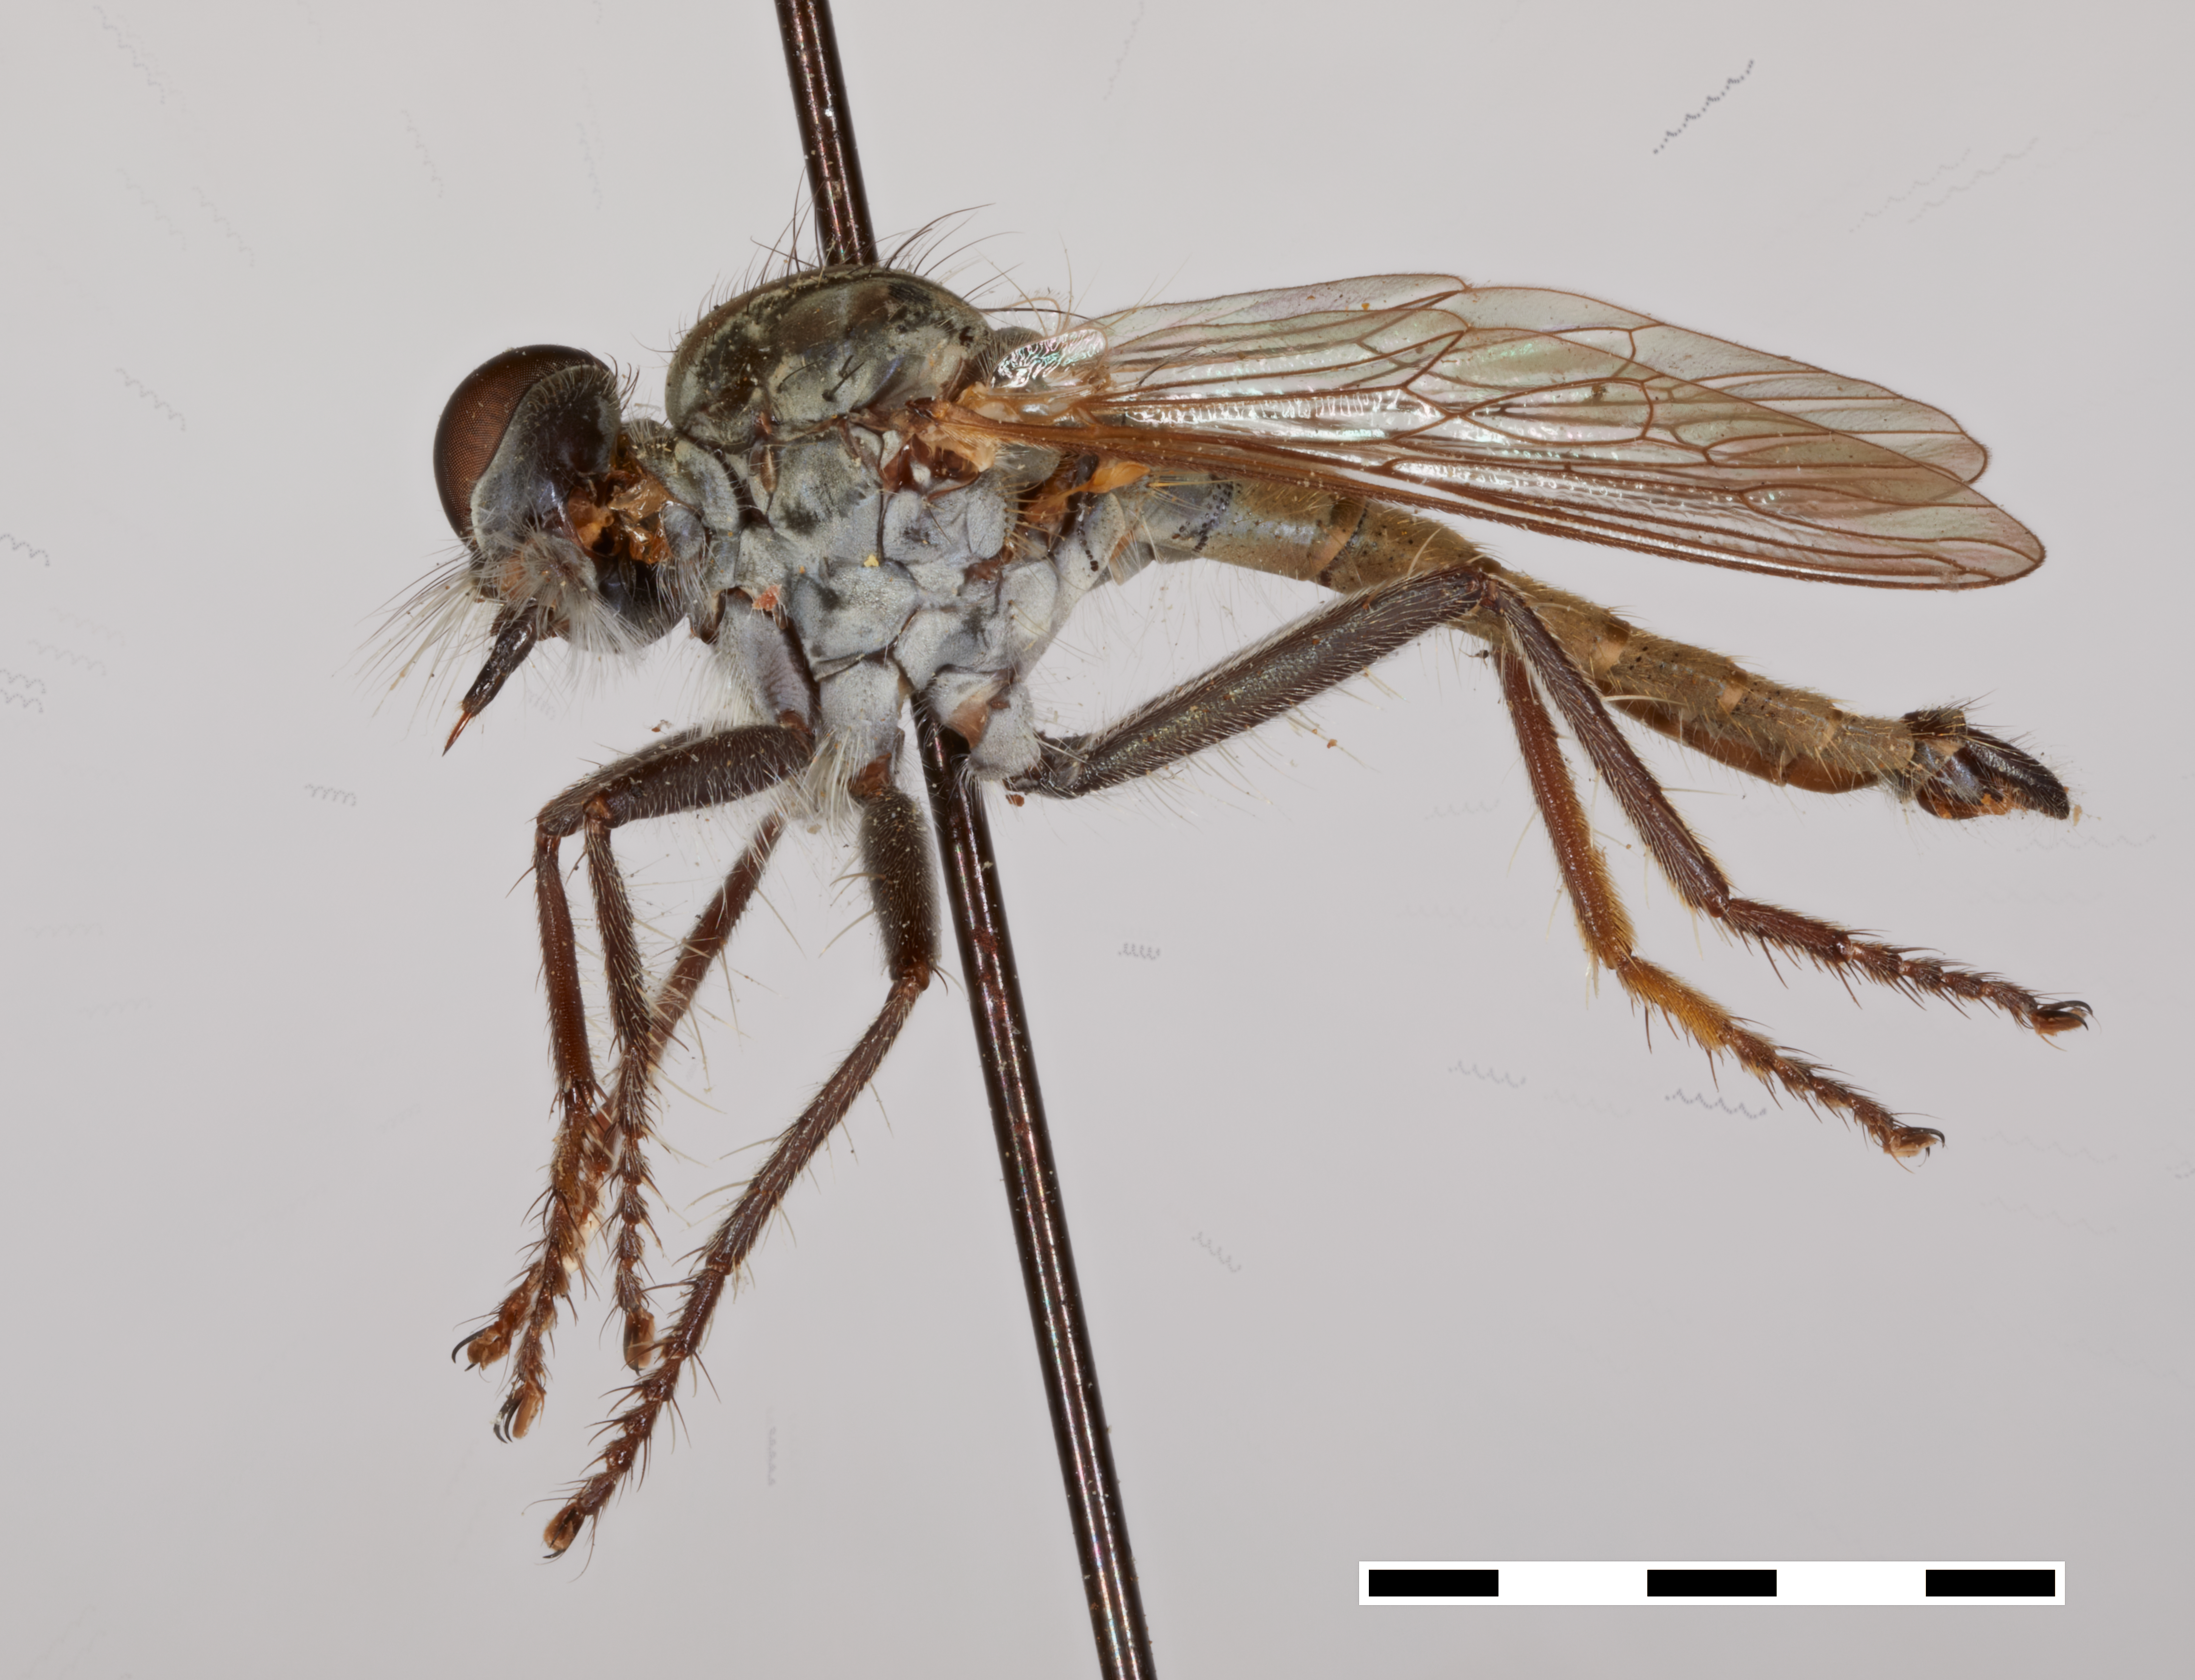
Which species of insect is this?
Asilus fulviventris
